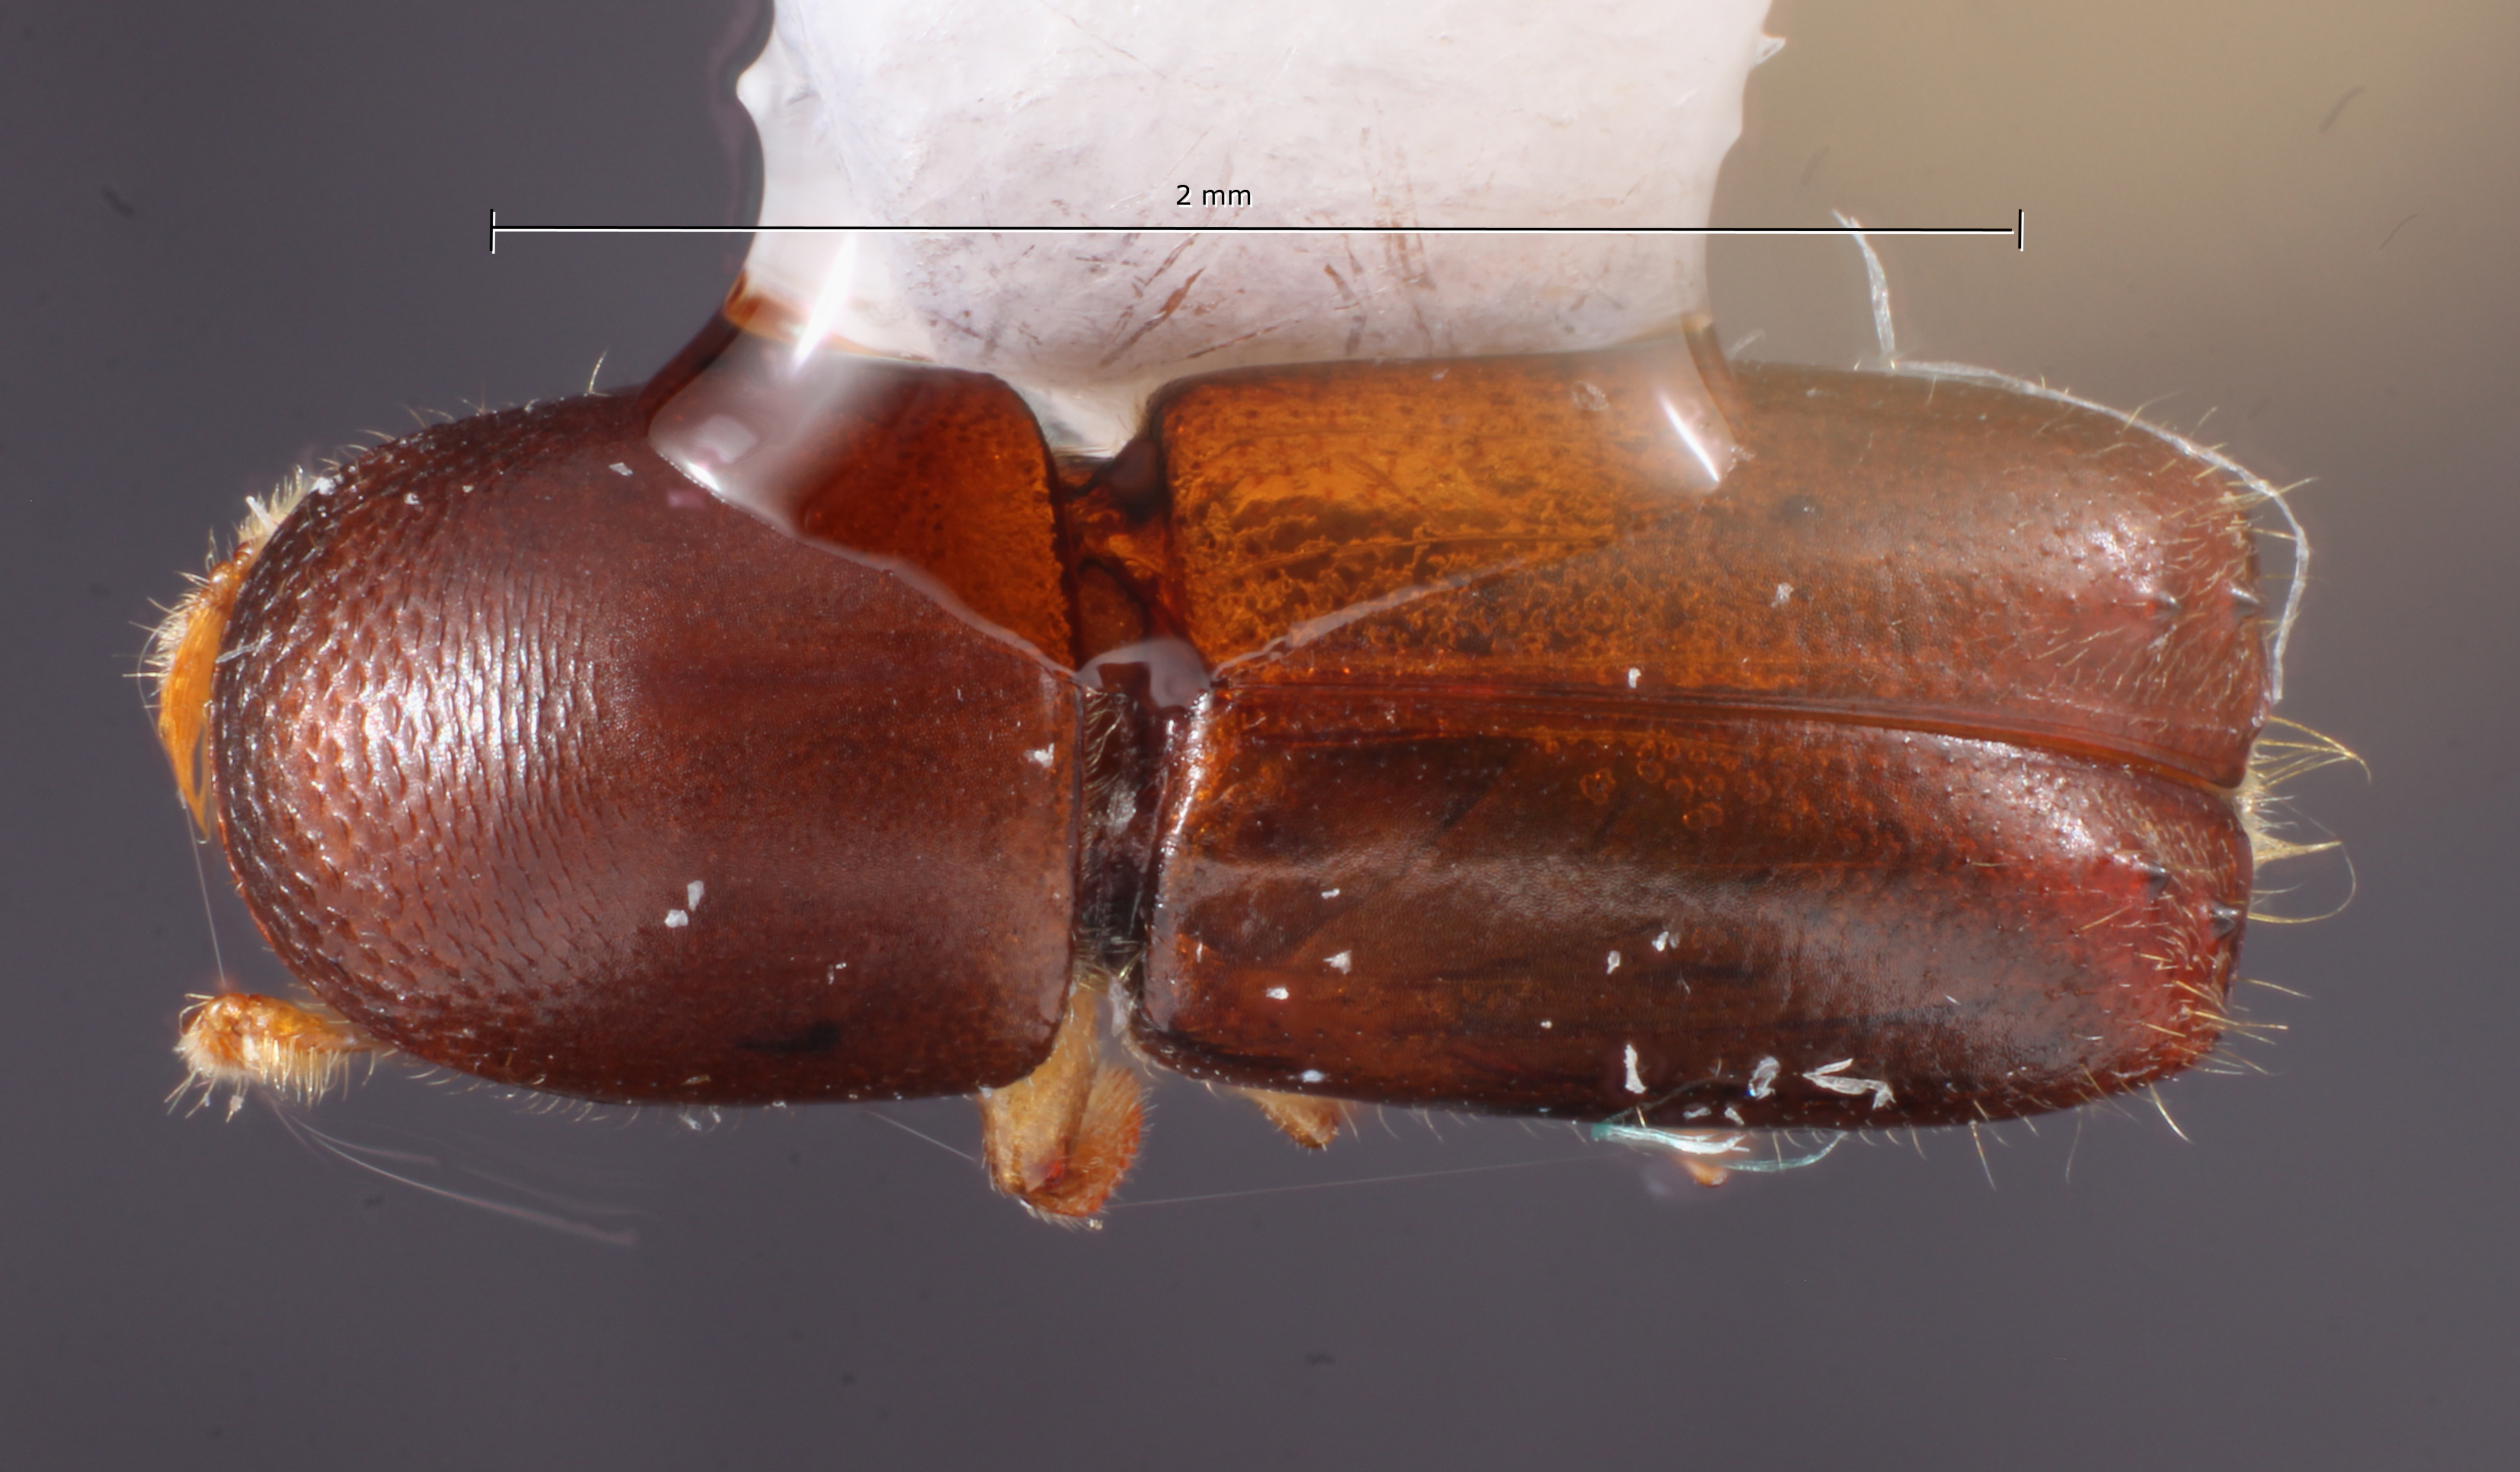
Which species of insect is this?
Monarthrum limulum
